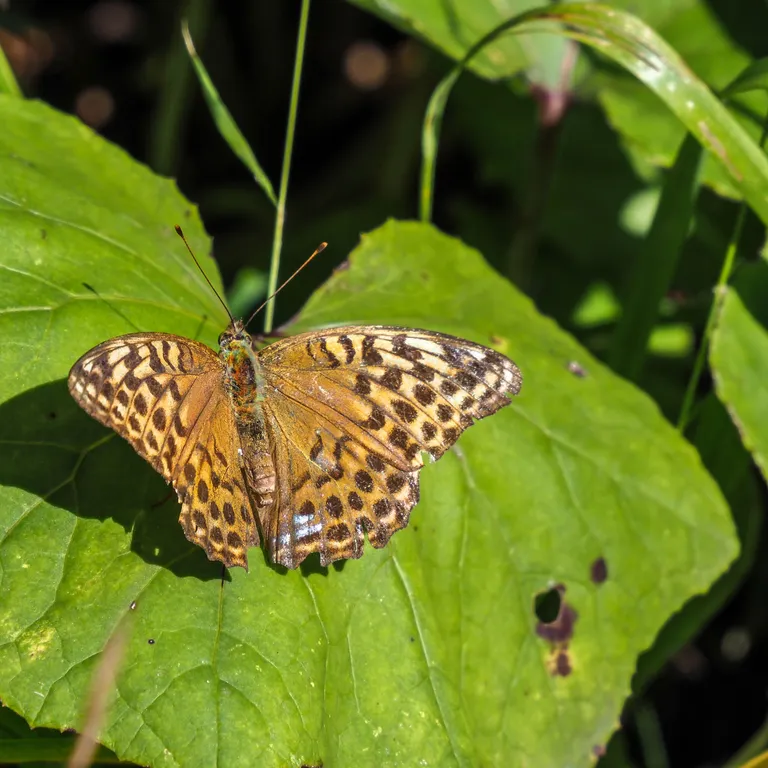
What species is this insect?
Argynnis paphia
